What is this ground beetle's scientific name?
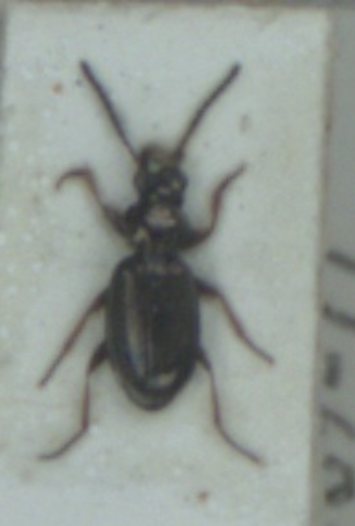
Bembidion lampros
